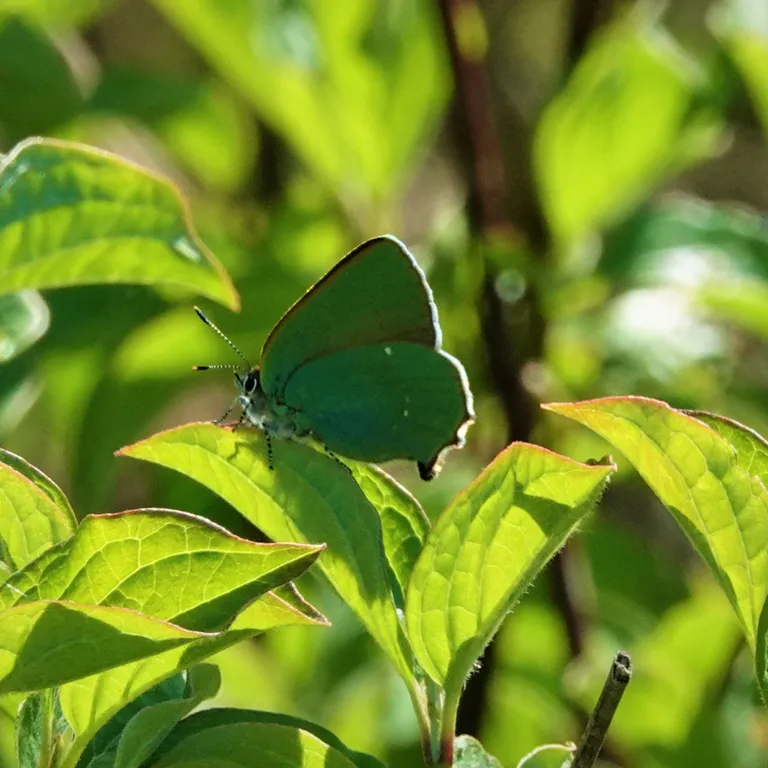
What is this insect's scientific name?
Callophrys rubi
